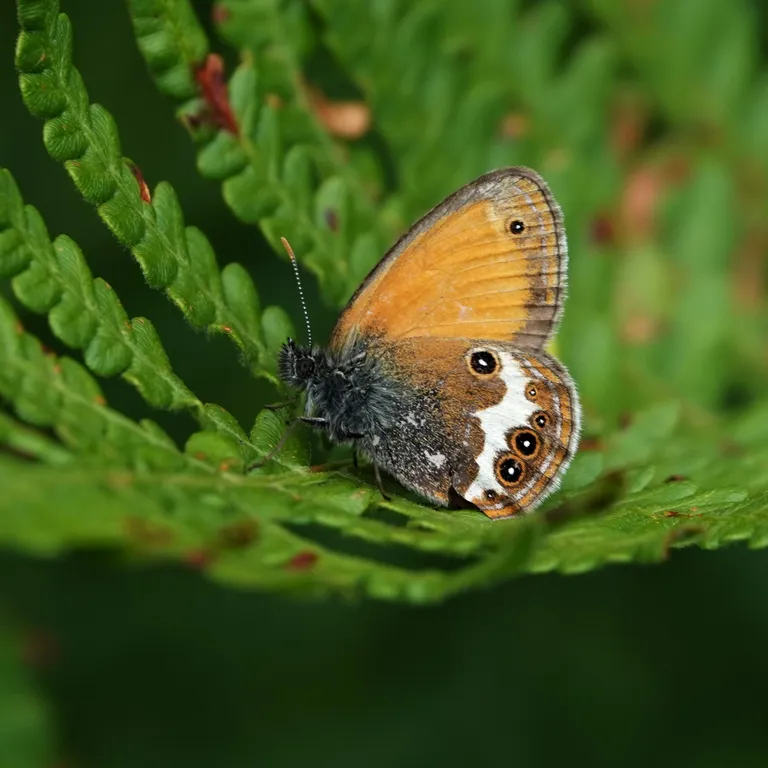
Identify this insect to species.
Coenonympha arcania
